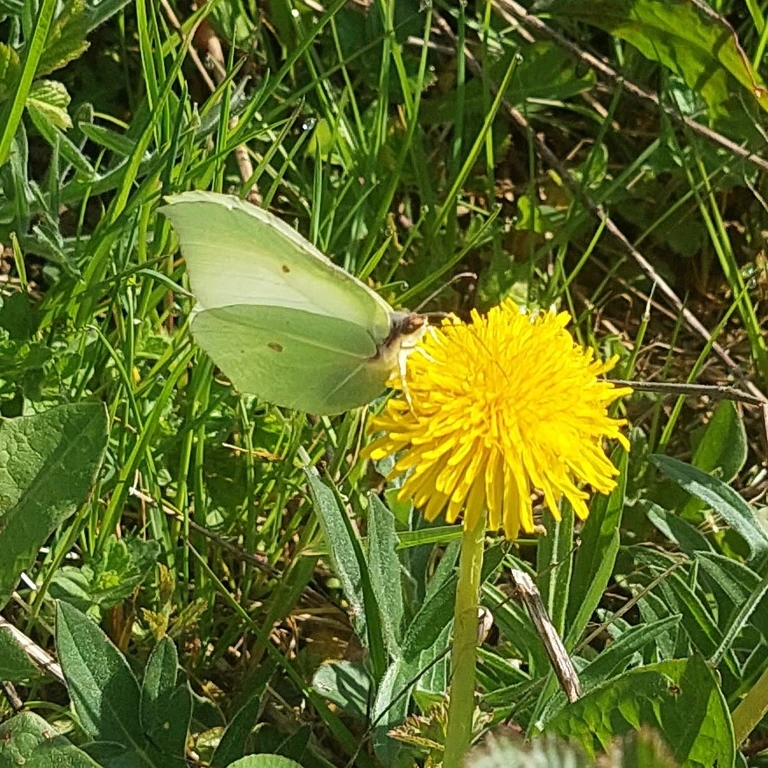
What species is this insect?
Gonepteryx rhamni
